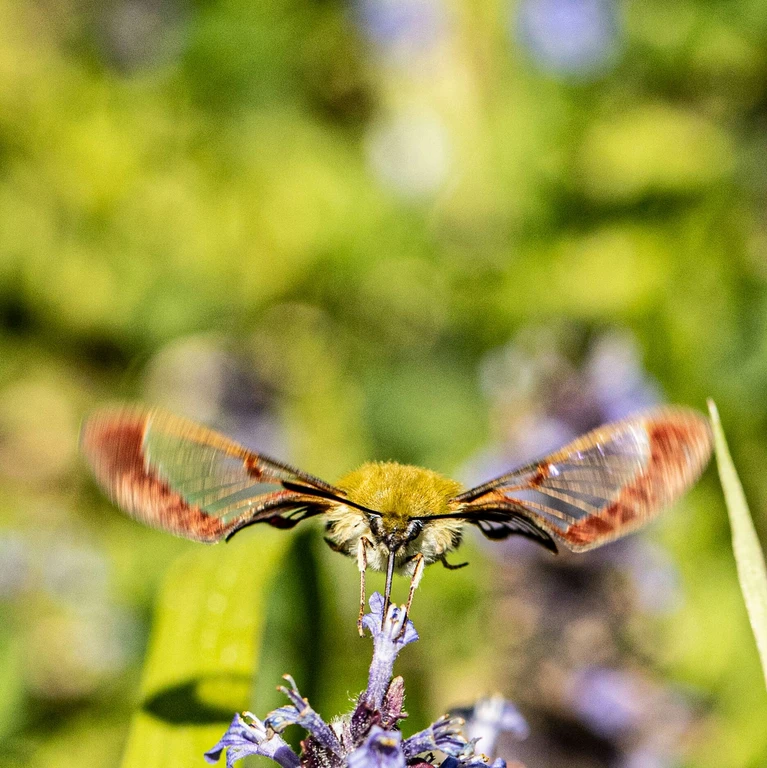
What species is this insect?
Hemaris fuciformis
